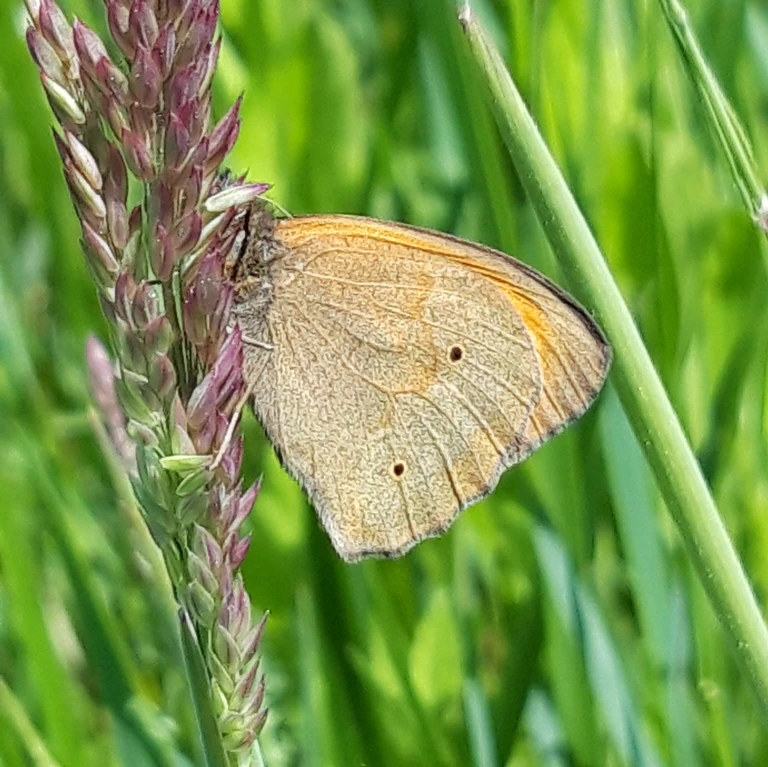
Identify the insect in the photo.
Maniola jurtina
